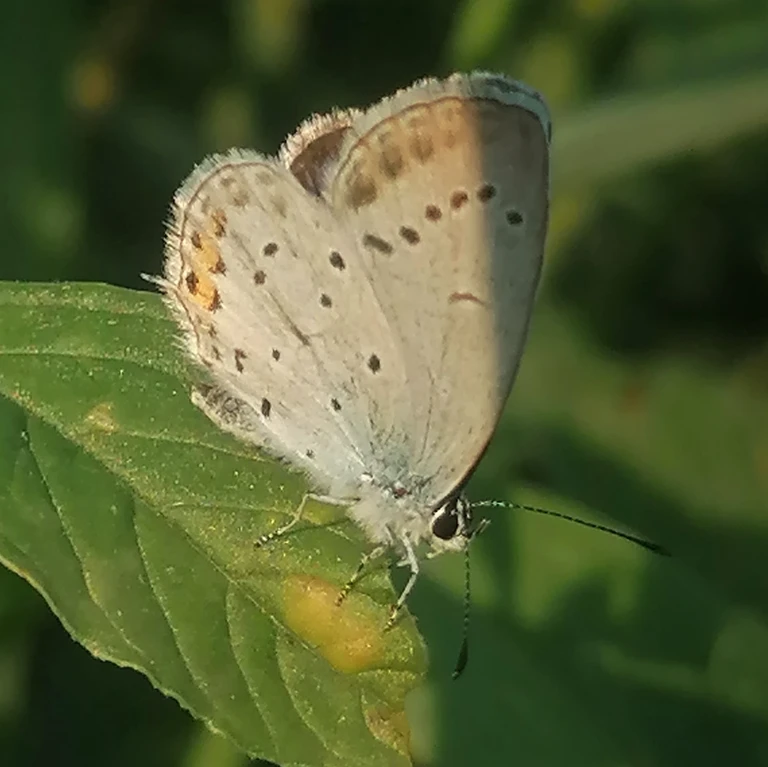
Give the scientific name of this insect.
Cupido argiades (also Elkalyce argiades)
